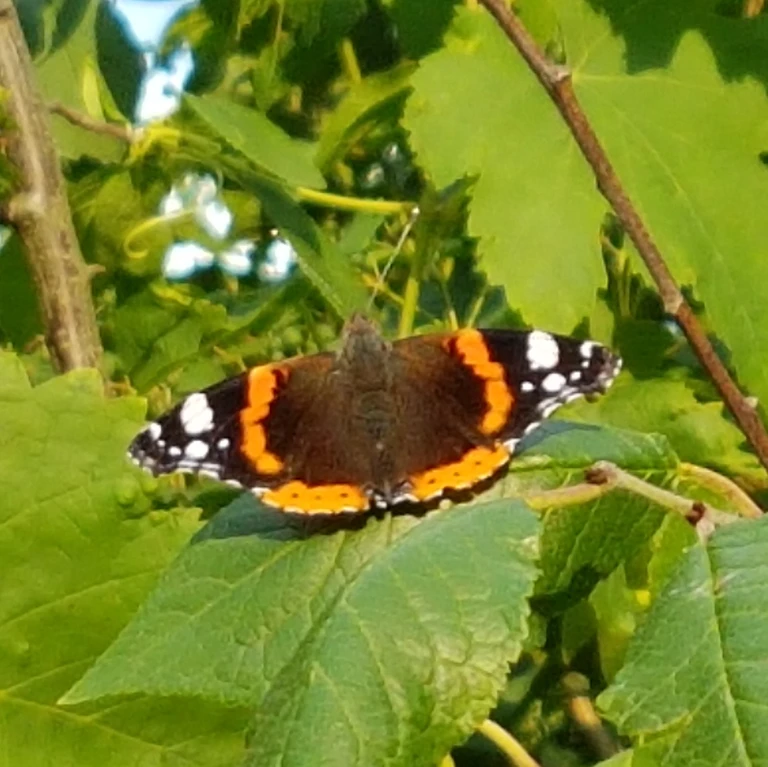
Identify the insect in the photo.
Vanessa atalanta
